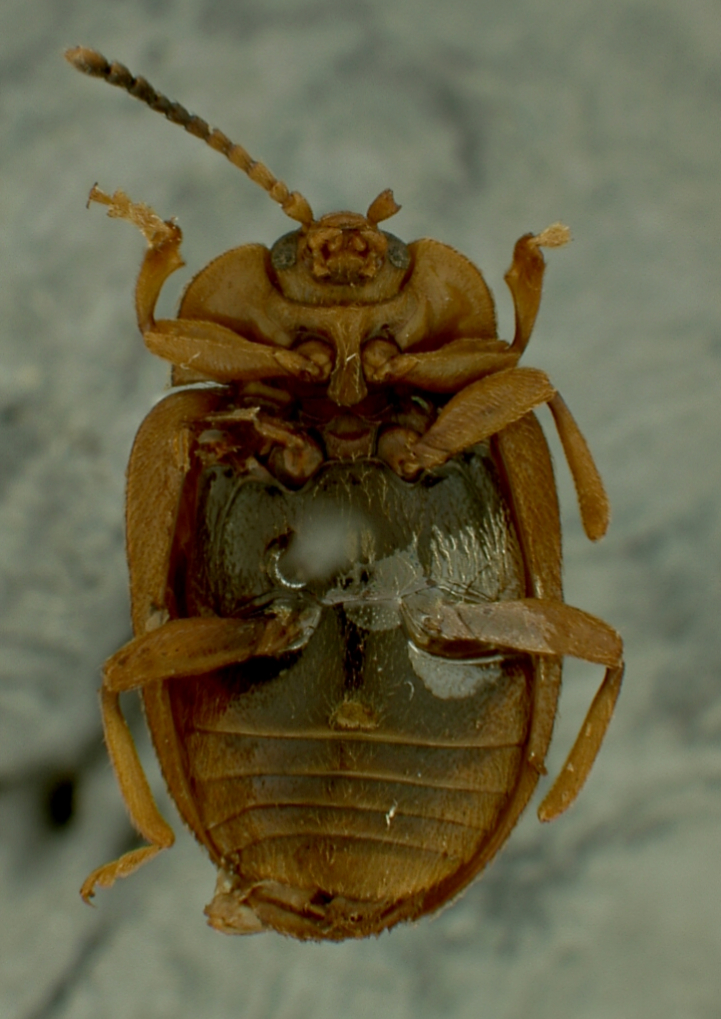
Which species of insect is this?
Anidrytus pardalinus
